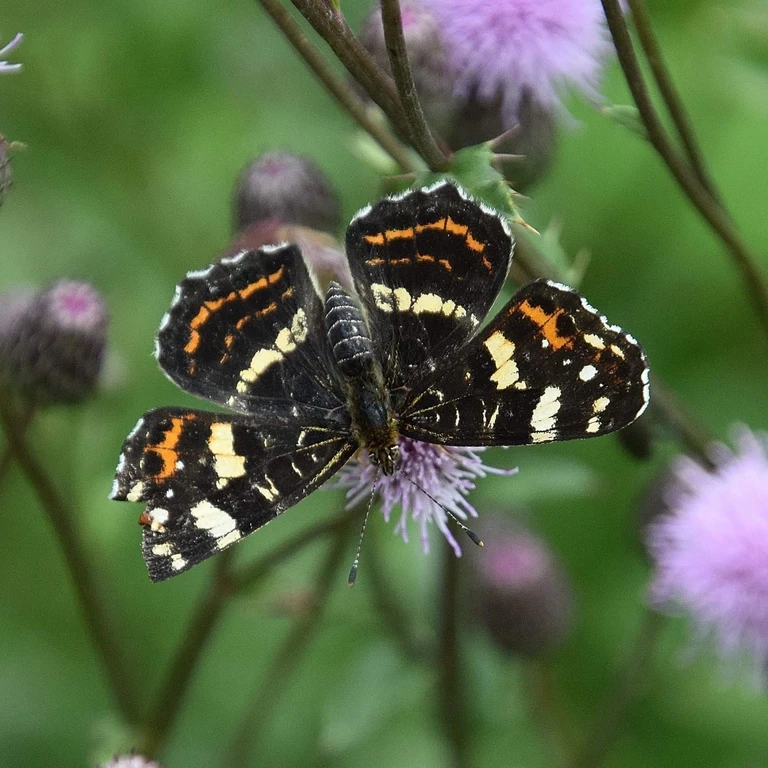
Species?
Araschnia levana
